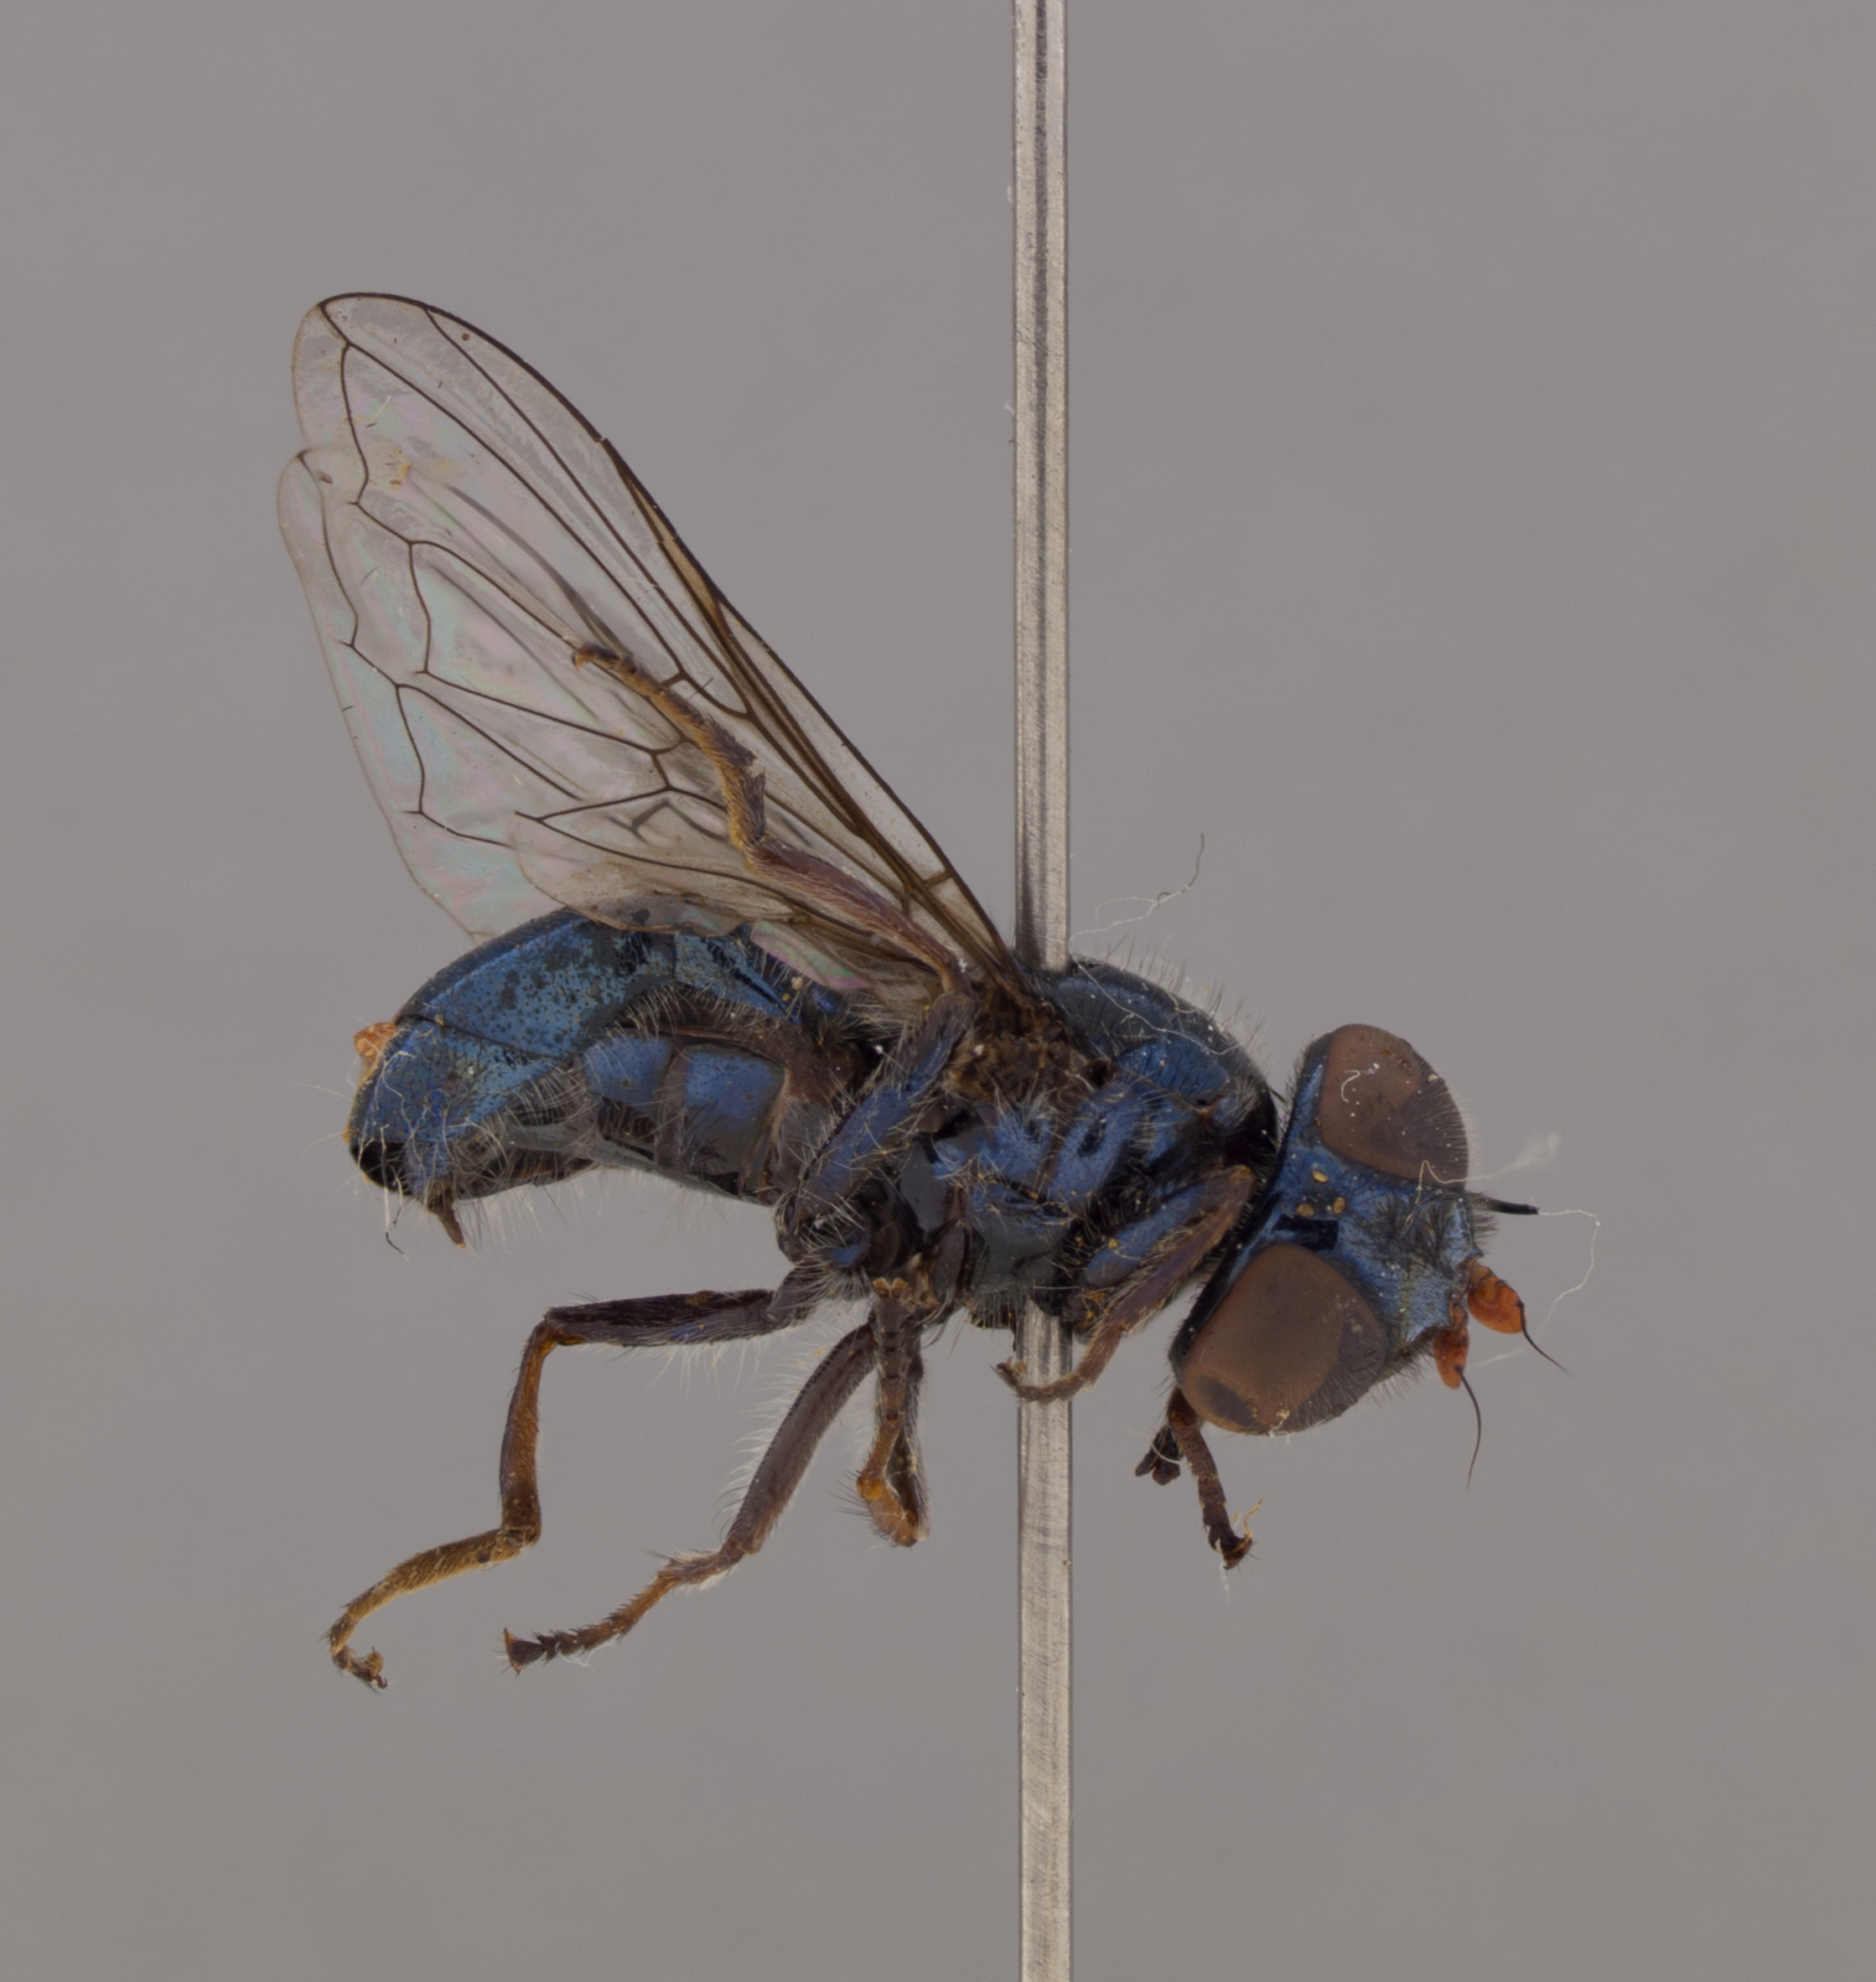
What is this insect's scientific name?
Notiocheilosia nitescens
